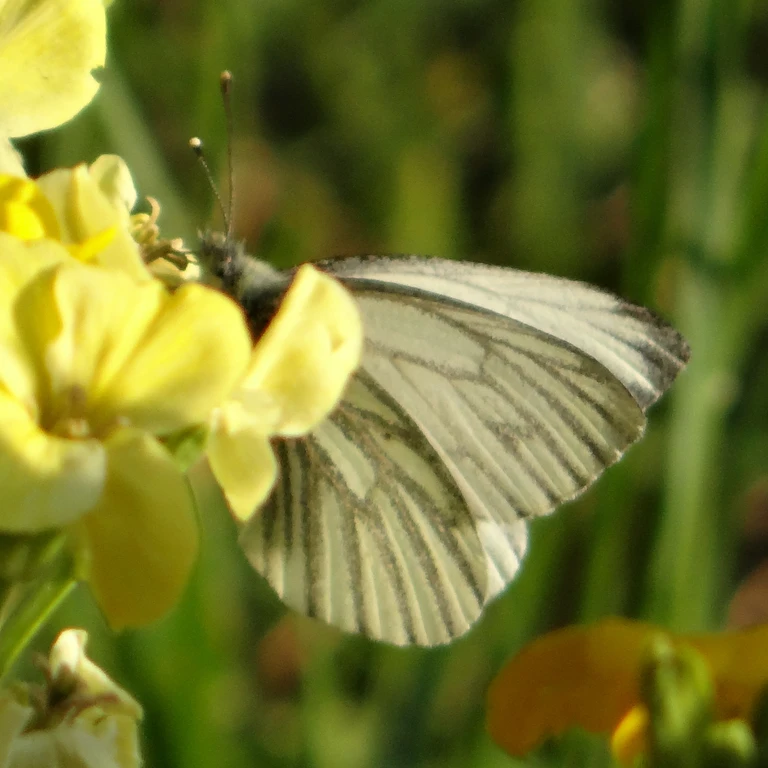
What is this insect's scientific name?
Pieris napi
